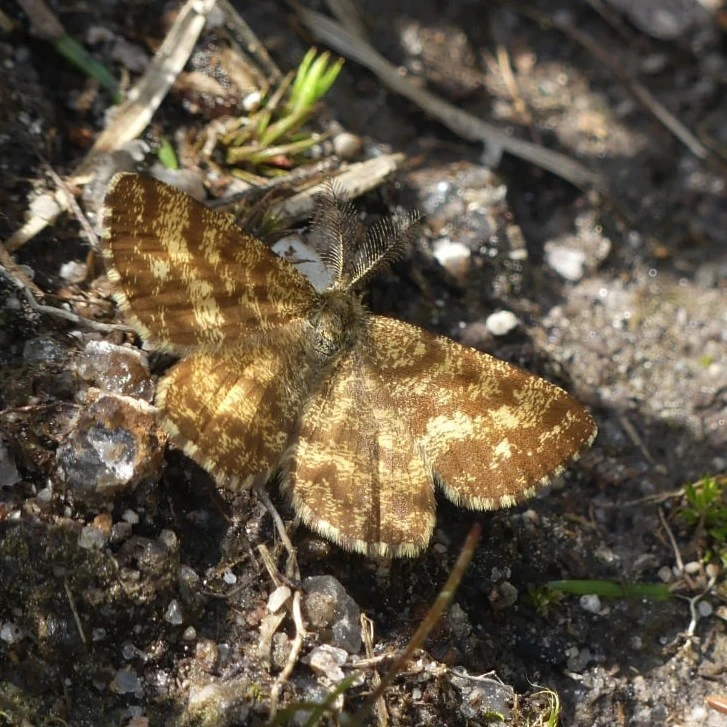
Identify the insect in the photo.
Ematurga atomaria
